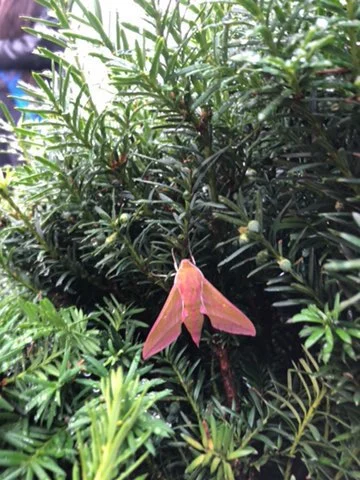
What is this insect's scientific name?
Deilephila elpenor
